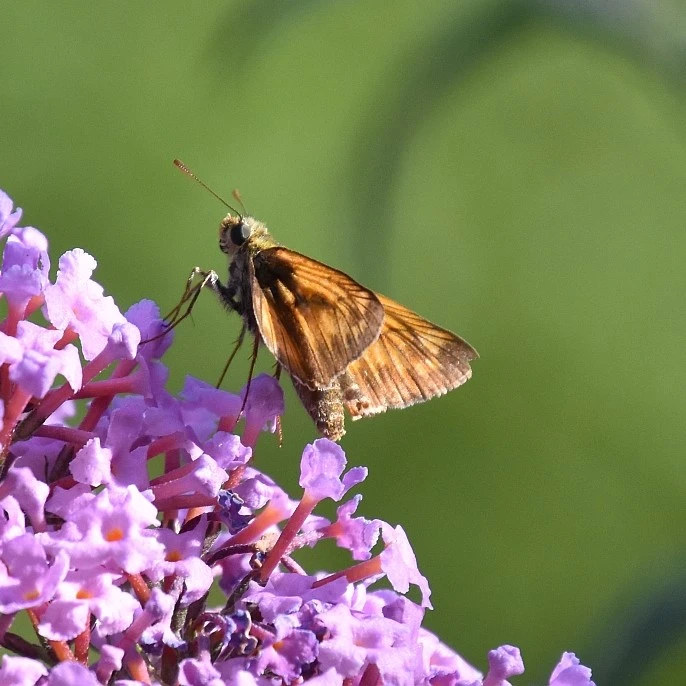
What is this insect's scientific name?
Ochlodes sylvanus (also Ochlodes venata)
